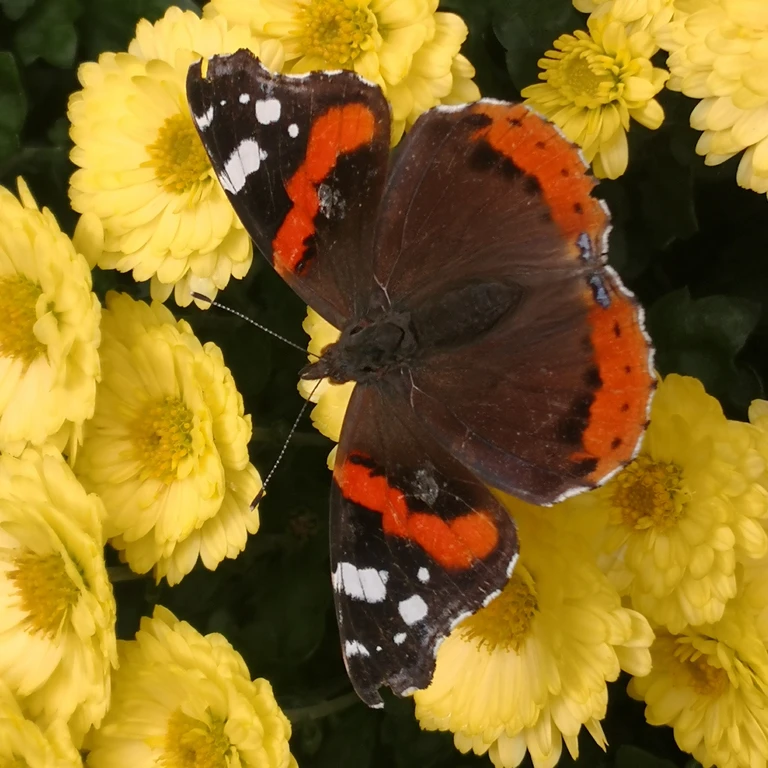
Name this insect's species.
Vanessa atalanta
